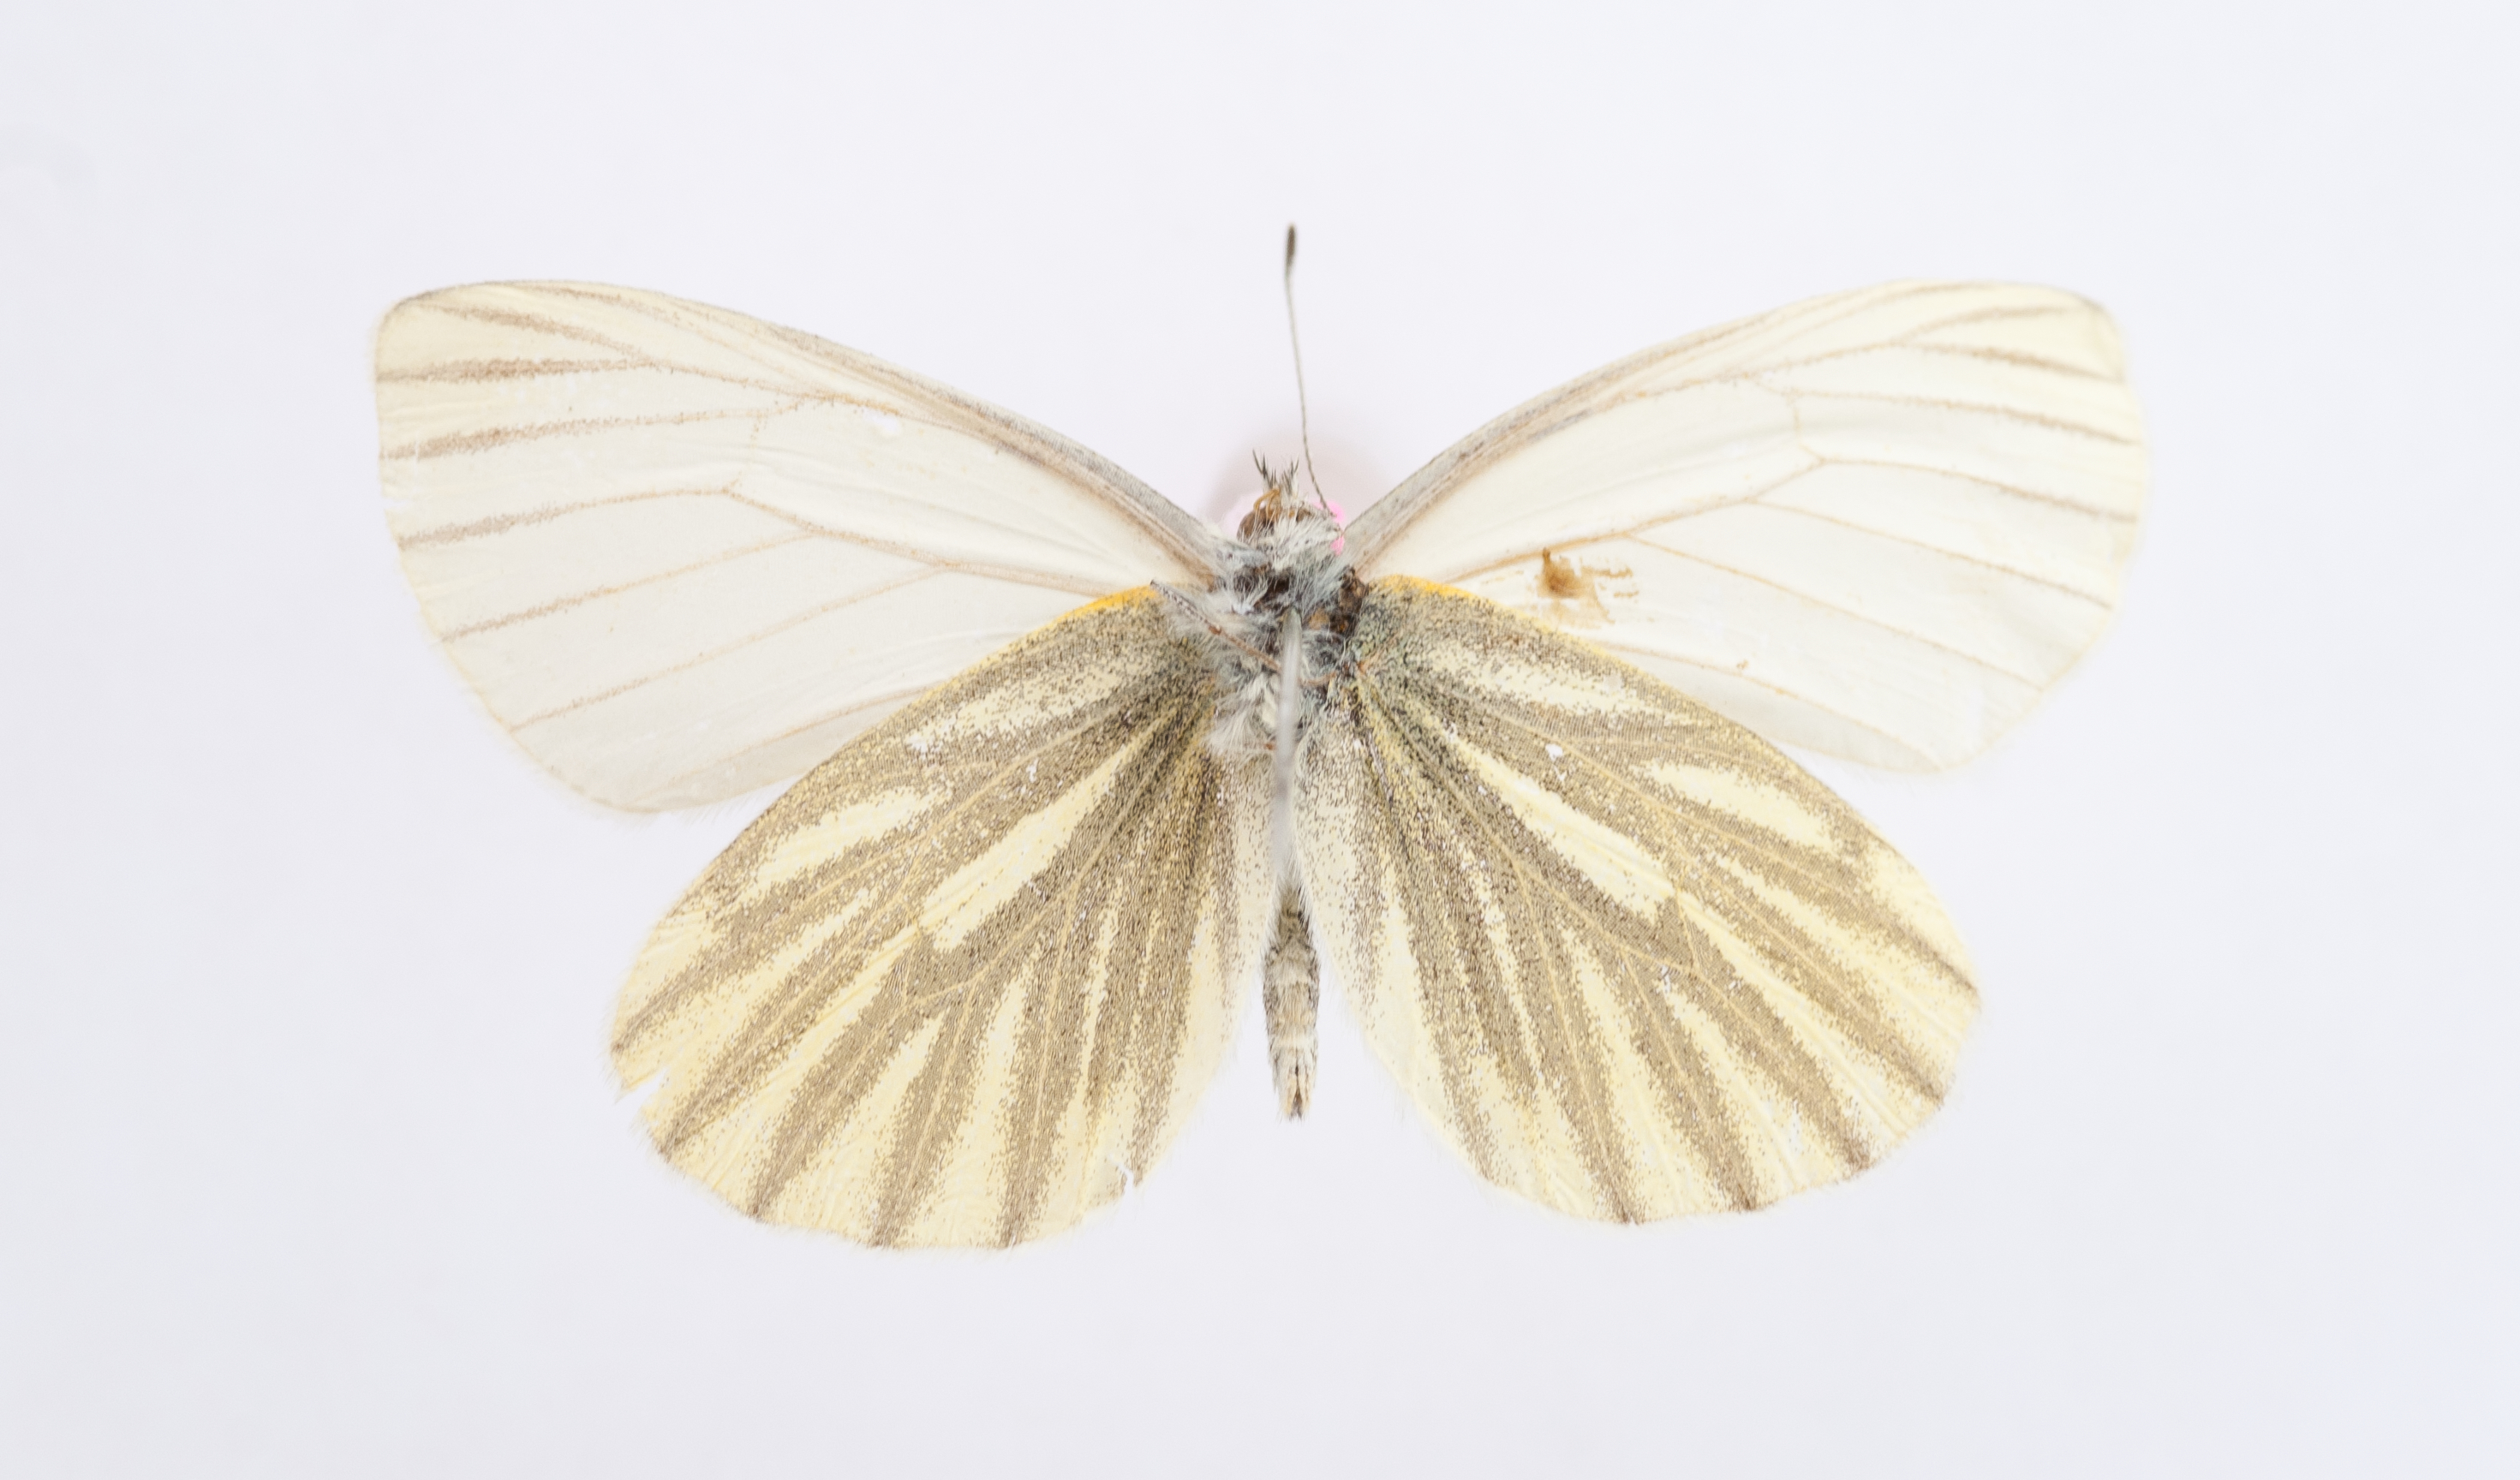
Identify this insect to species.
Pieris napi
